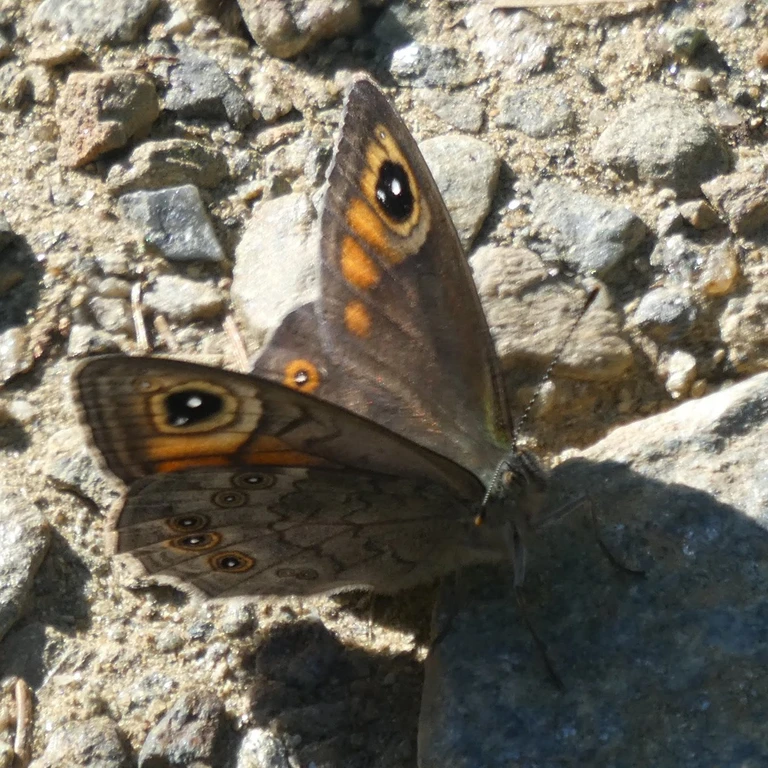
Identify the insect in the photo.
Lasiommata maera (also Pararge maera)
